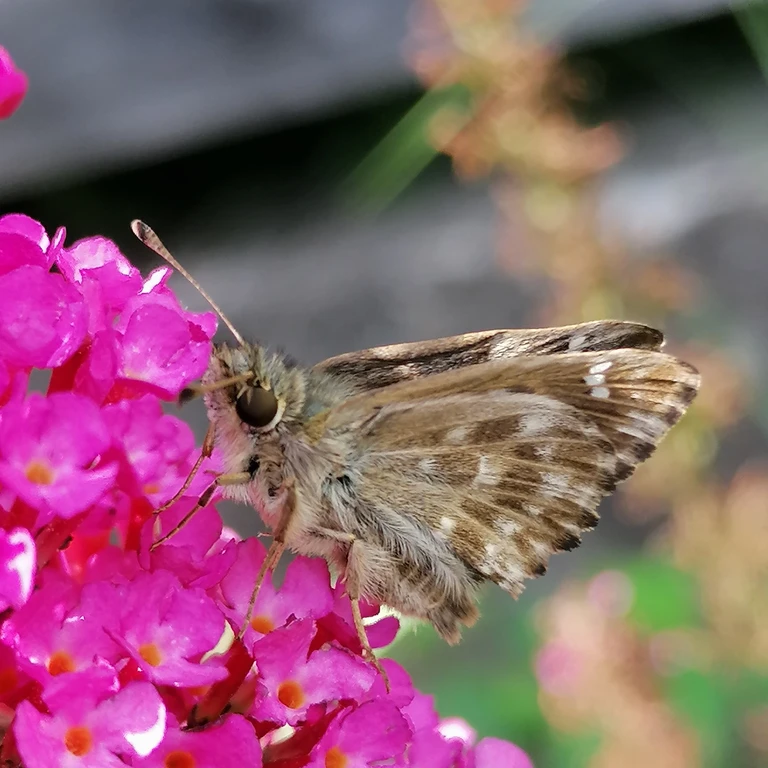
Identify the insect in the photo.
Carcharodus alceae
